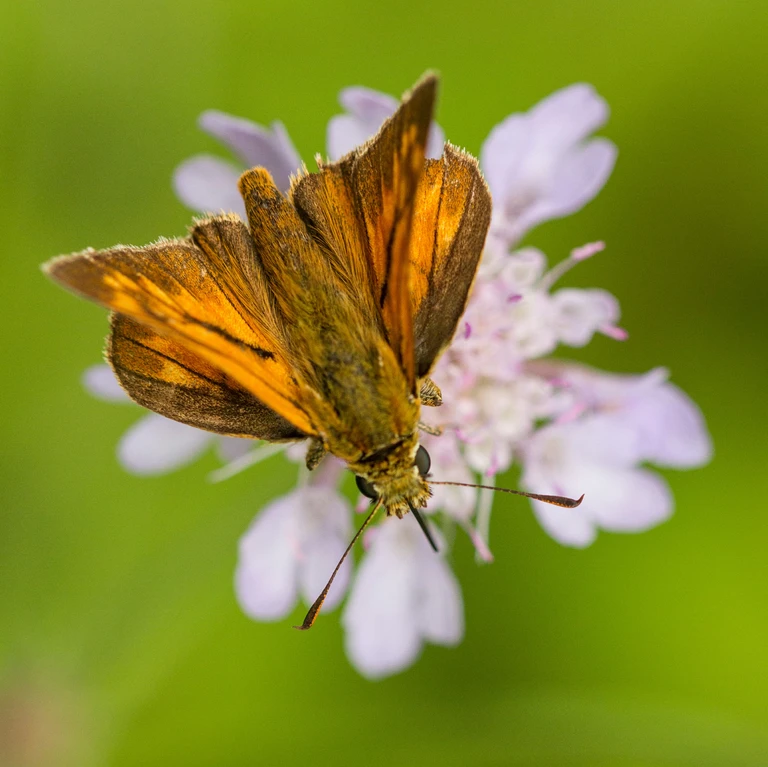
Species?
Ochlodes sylvanus (also Ochlodes venata)
